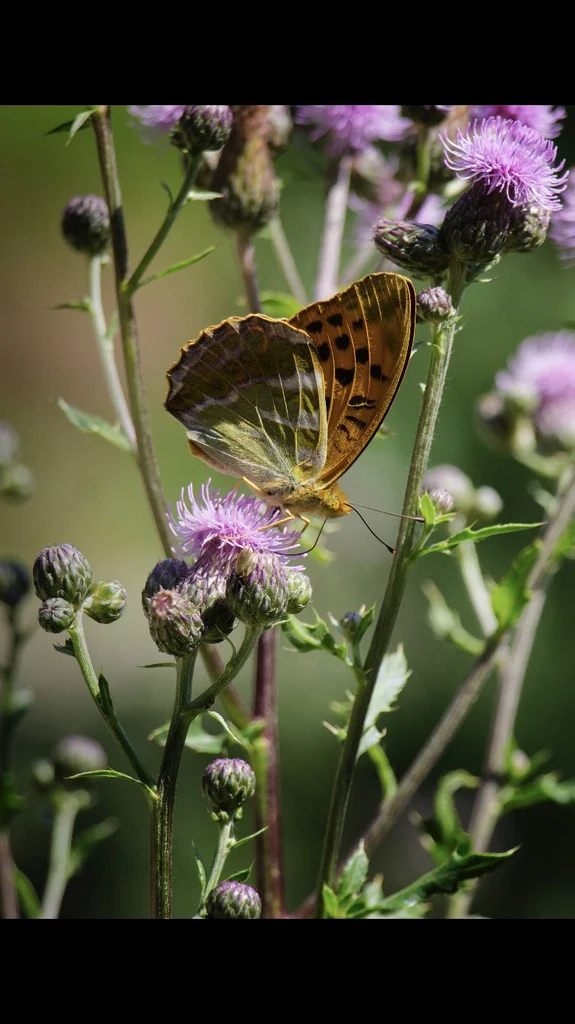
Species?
Argynnis paphia
